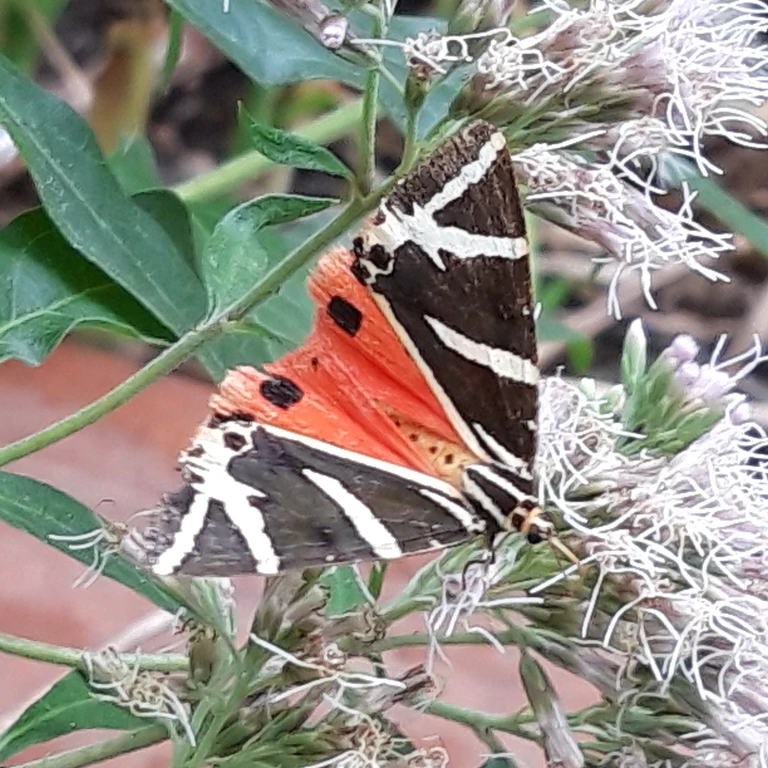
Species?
Euplagia quadripunctaria
